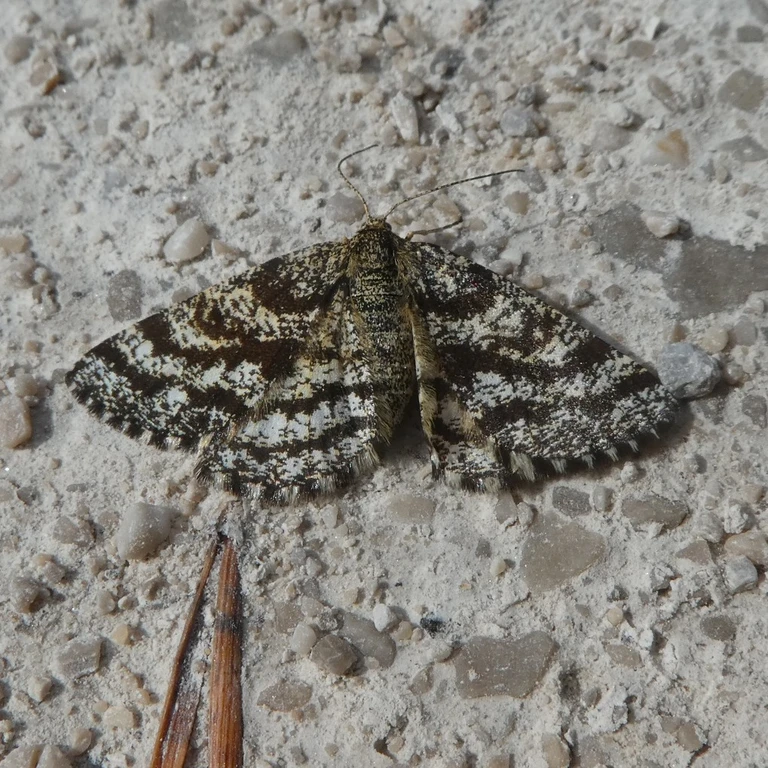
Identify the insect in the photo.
Ematurga atomaria
